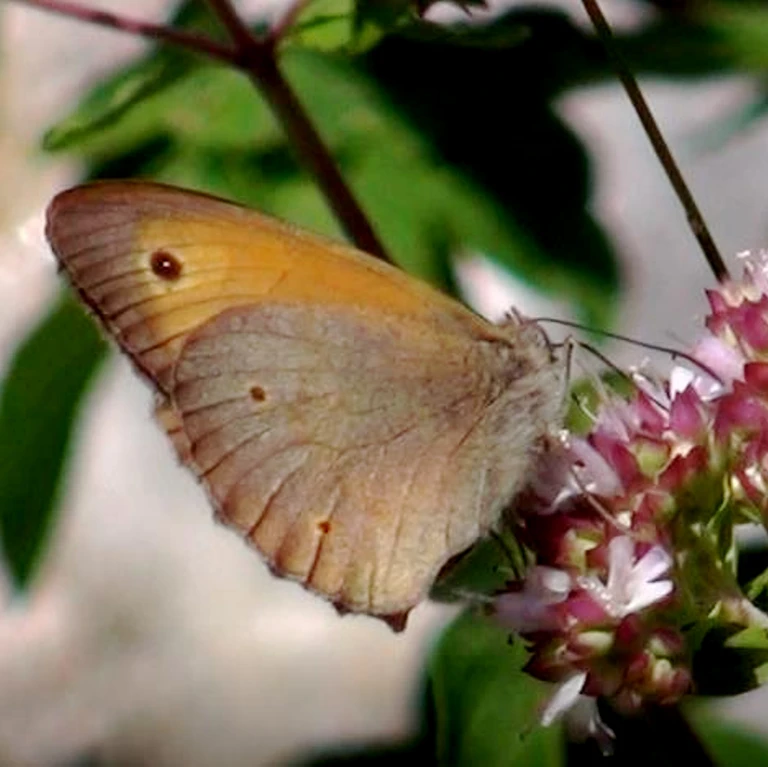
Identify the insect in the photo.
Maniola jurtina
